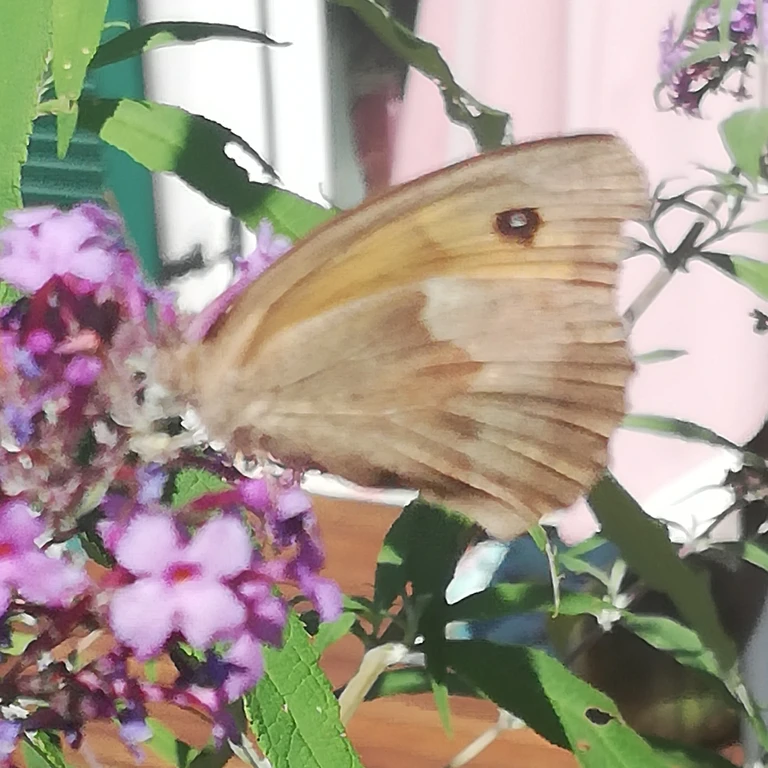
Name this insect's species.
Maniola jurtina
